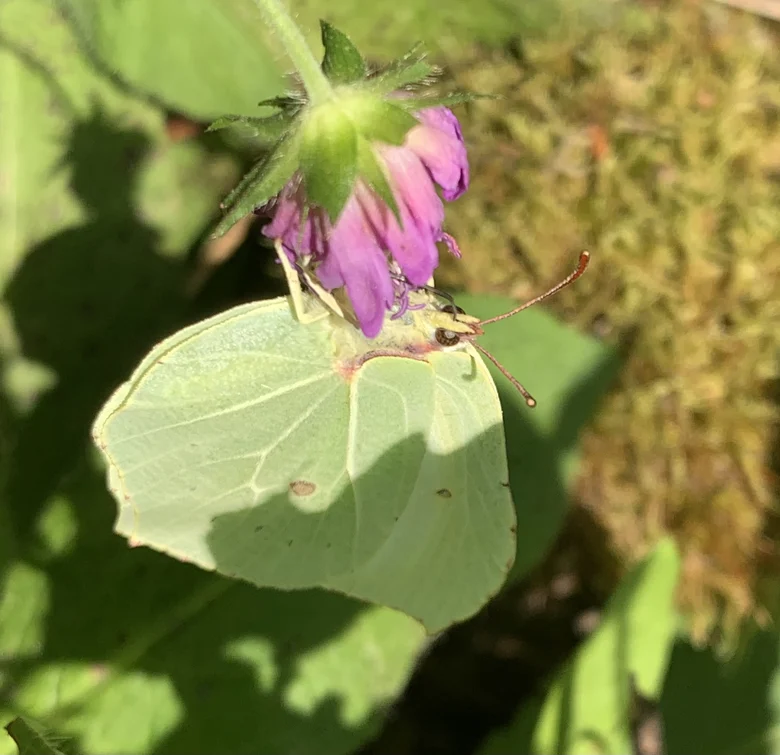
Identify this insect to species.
Gonepteryx rhamni
